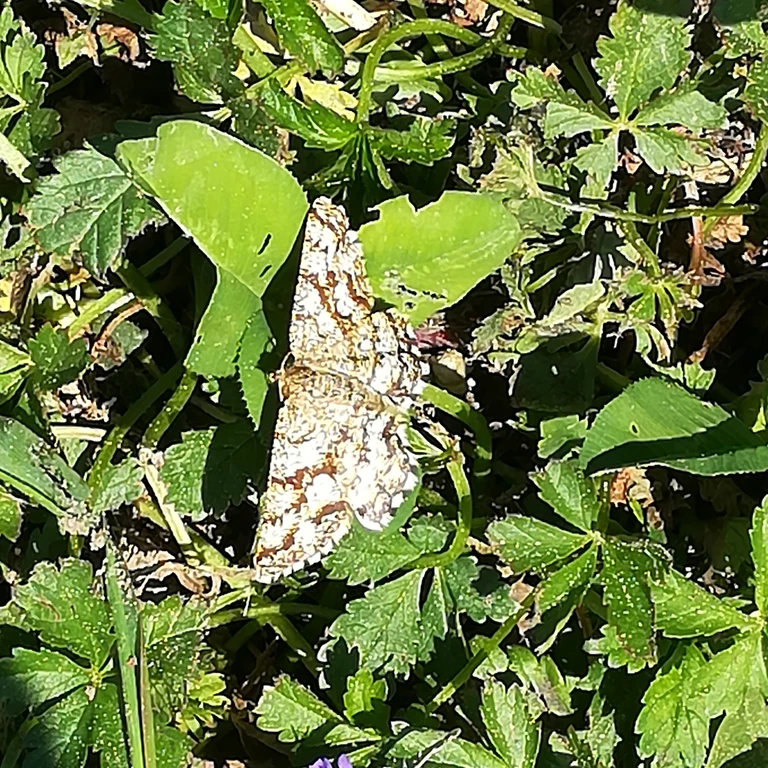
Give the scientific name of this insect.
Ematurga atomaria
